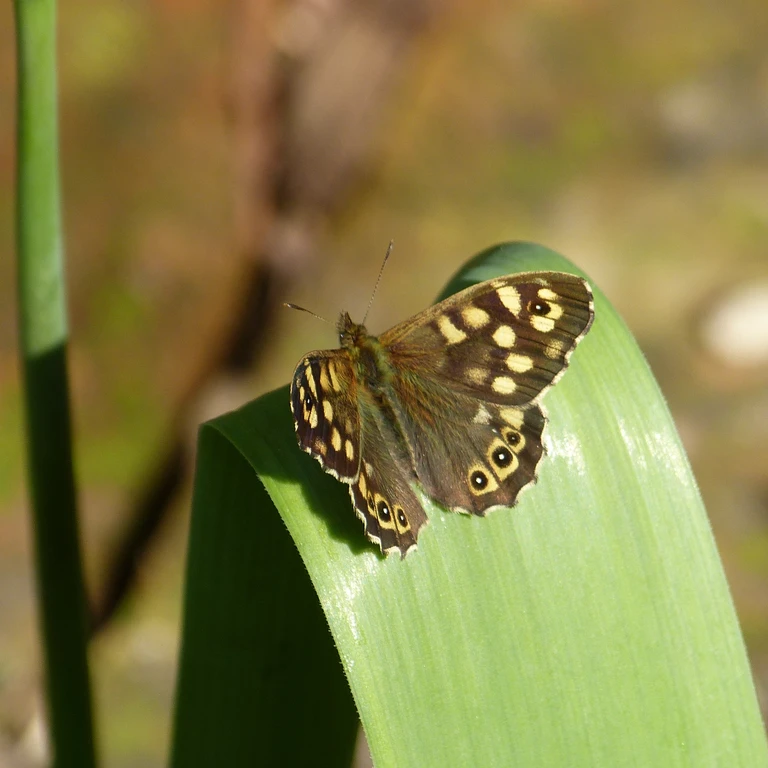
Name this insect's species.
Pararge aegeria
